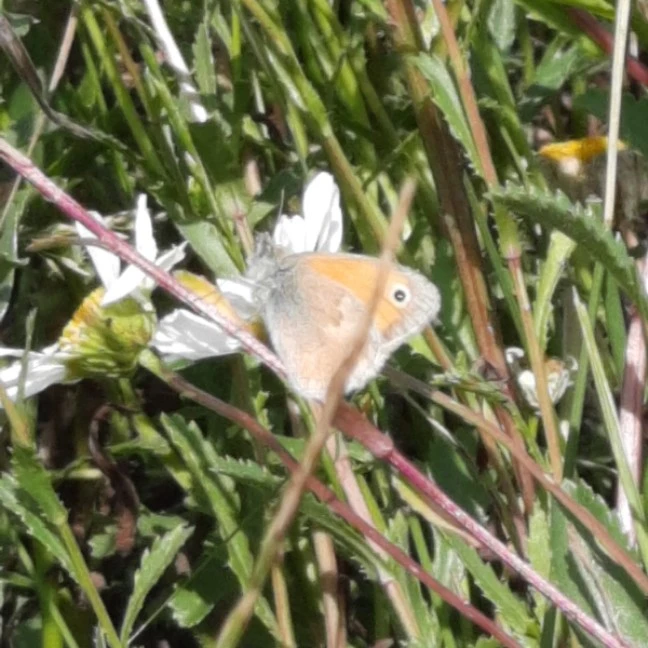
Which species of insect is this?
Coenonympha pamphilus
